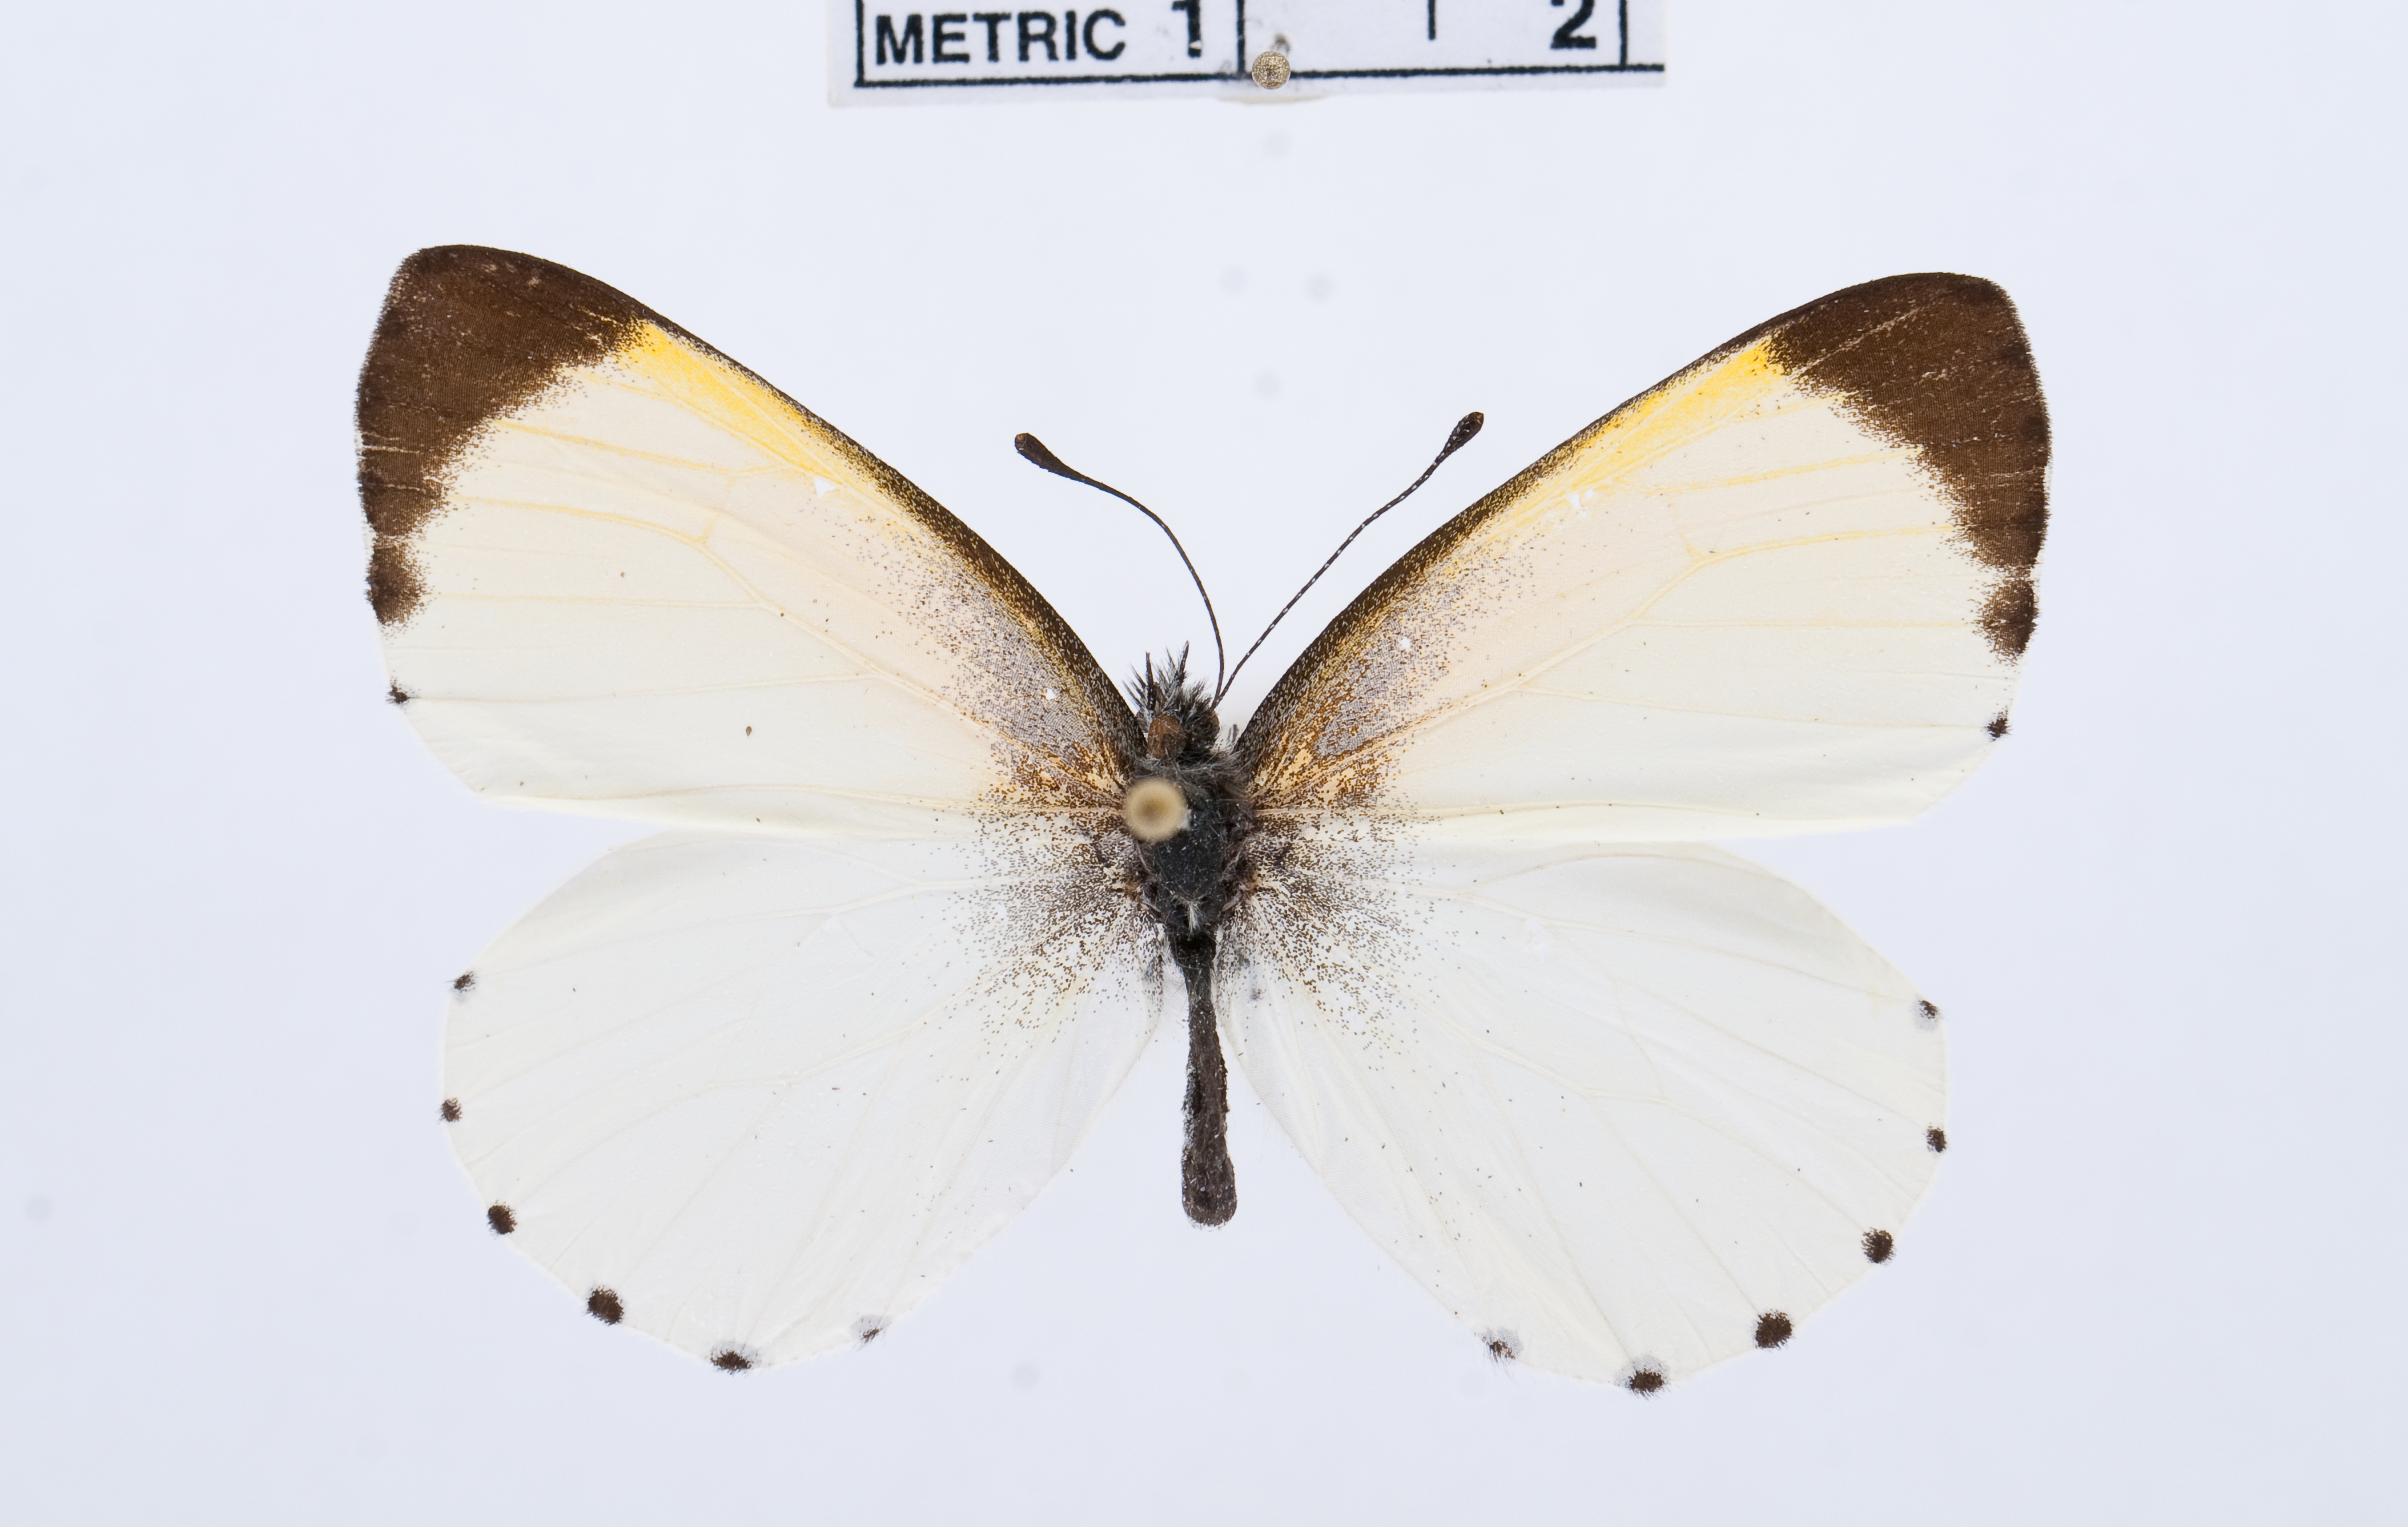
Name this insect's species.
Mylothris kiwuensis
